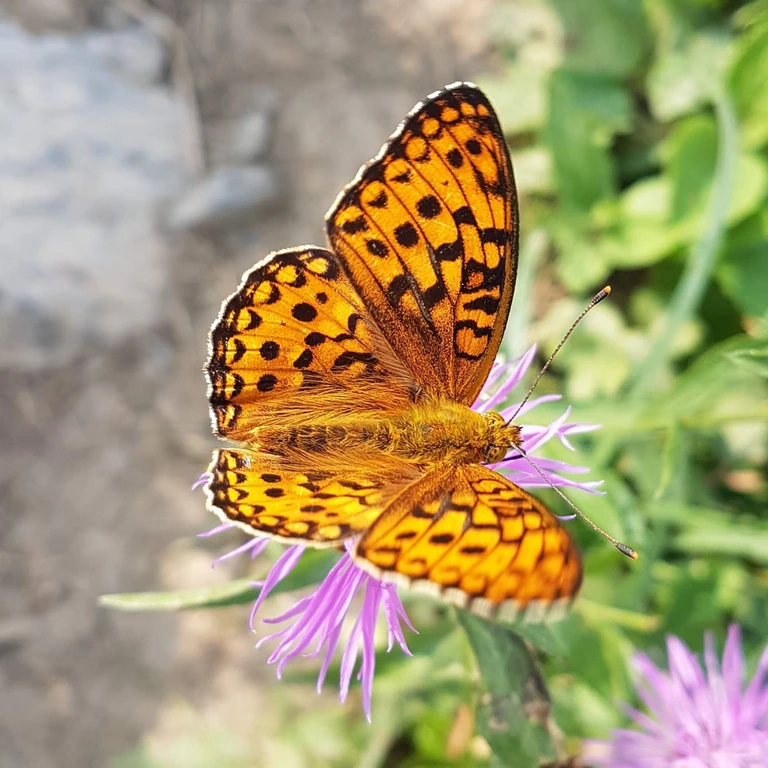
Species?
Fabriciana adippe
